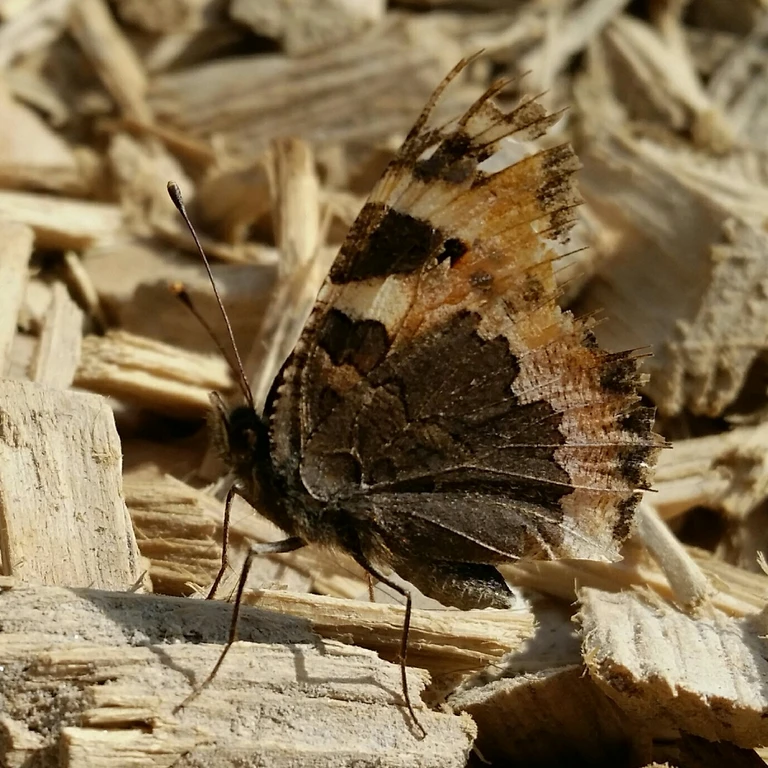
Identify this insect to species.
Aglais urticae
